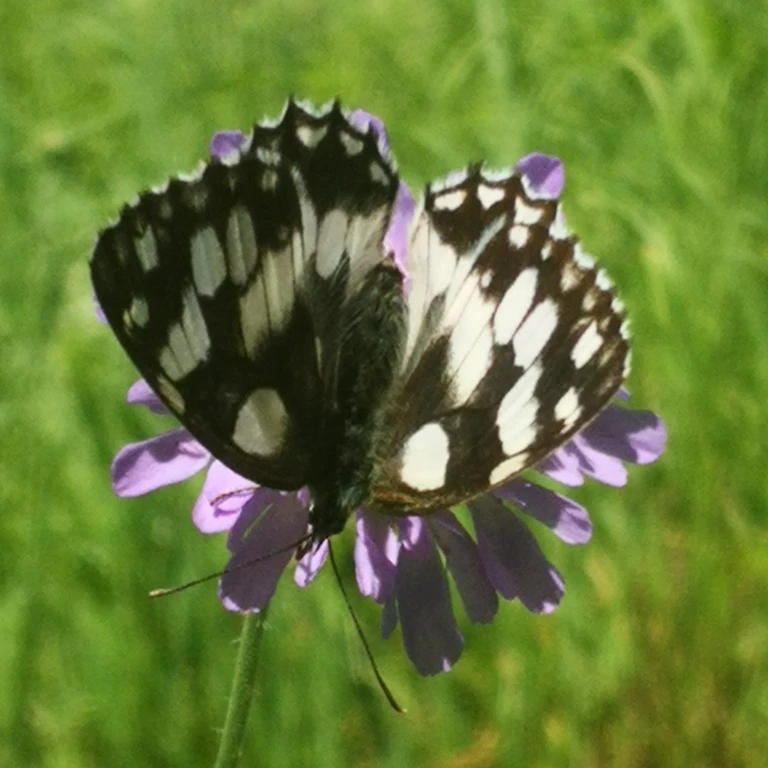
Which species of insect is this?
Melanargia galathea
